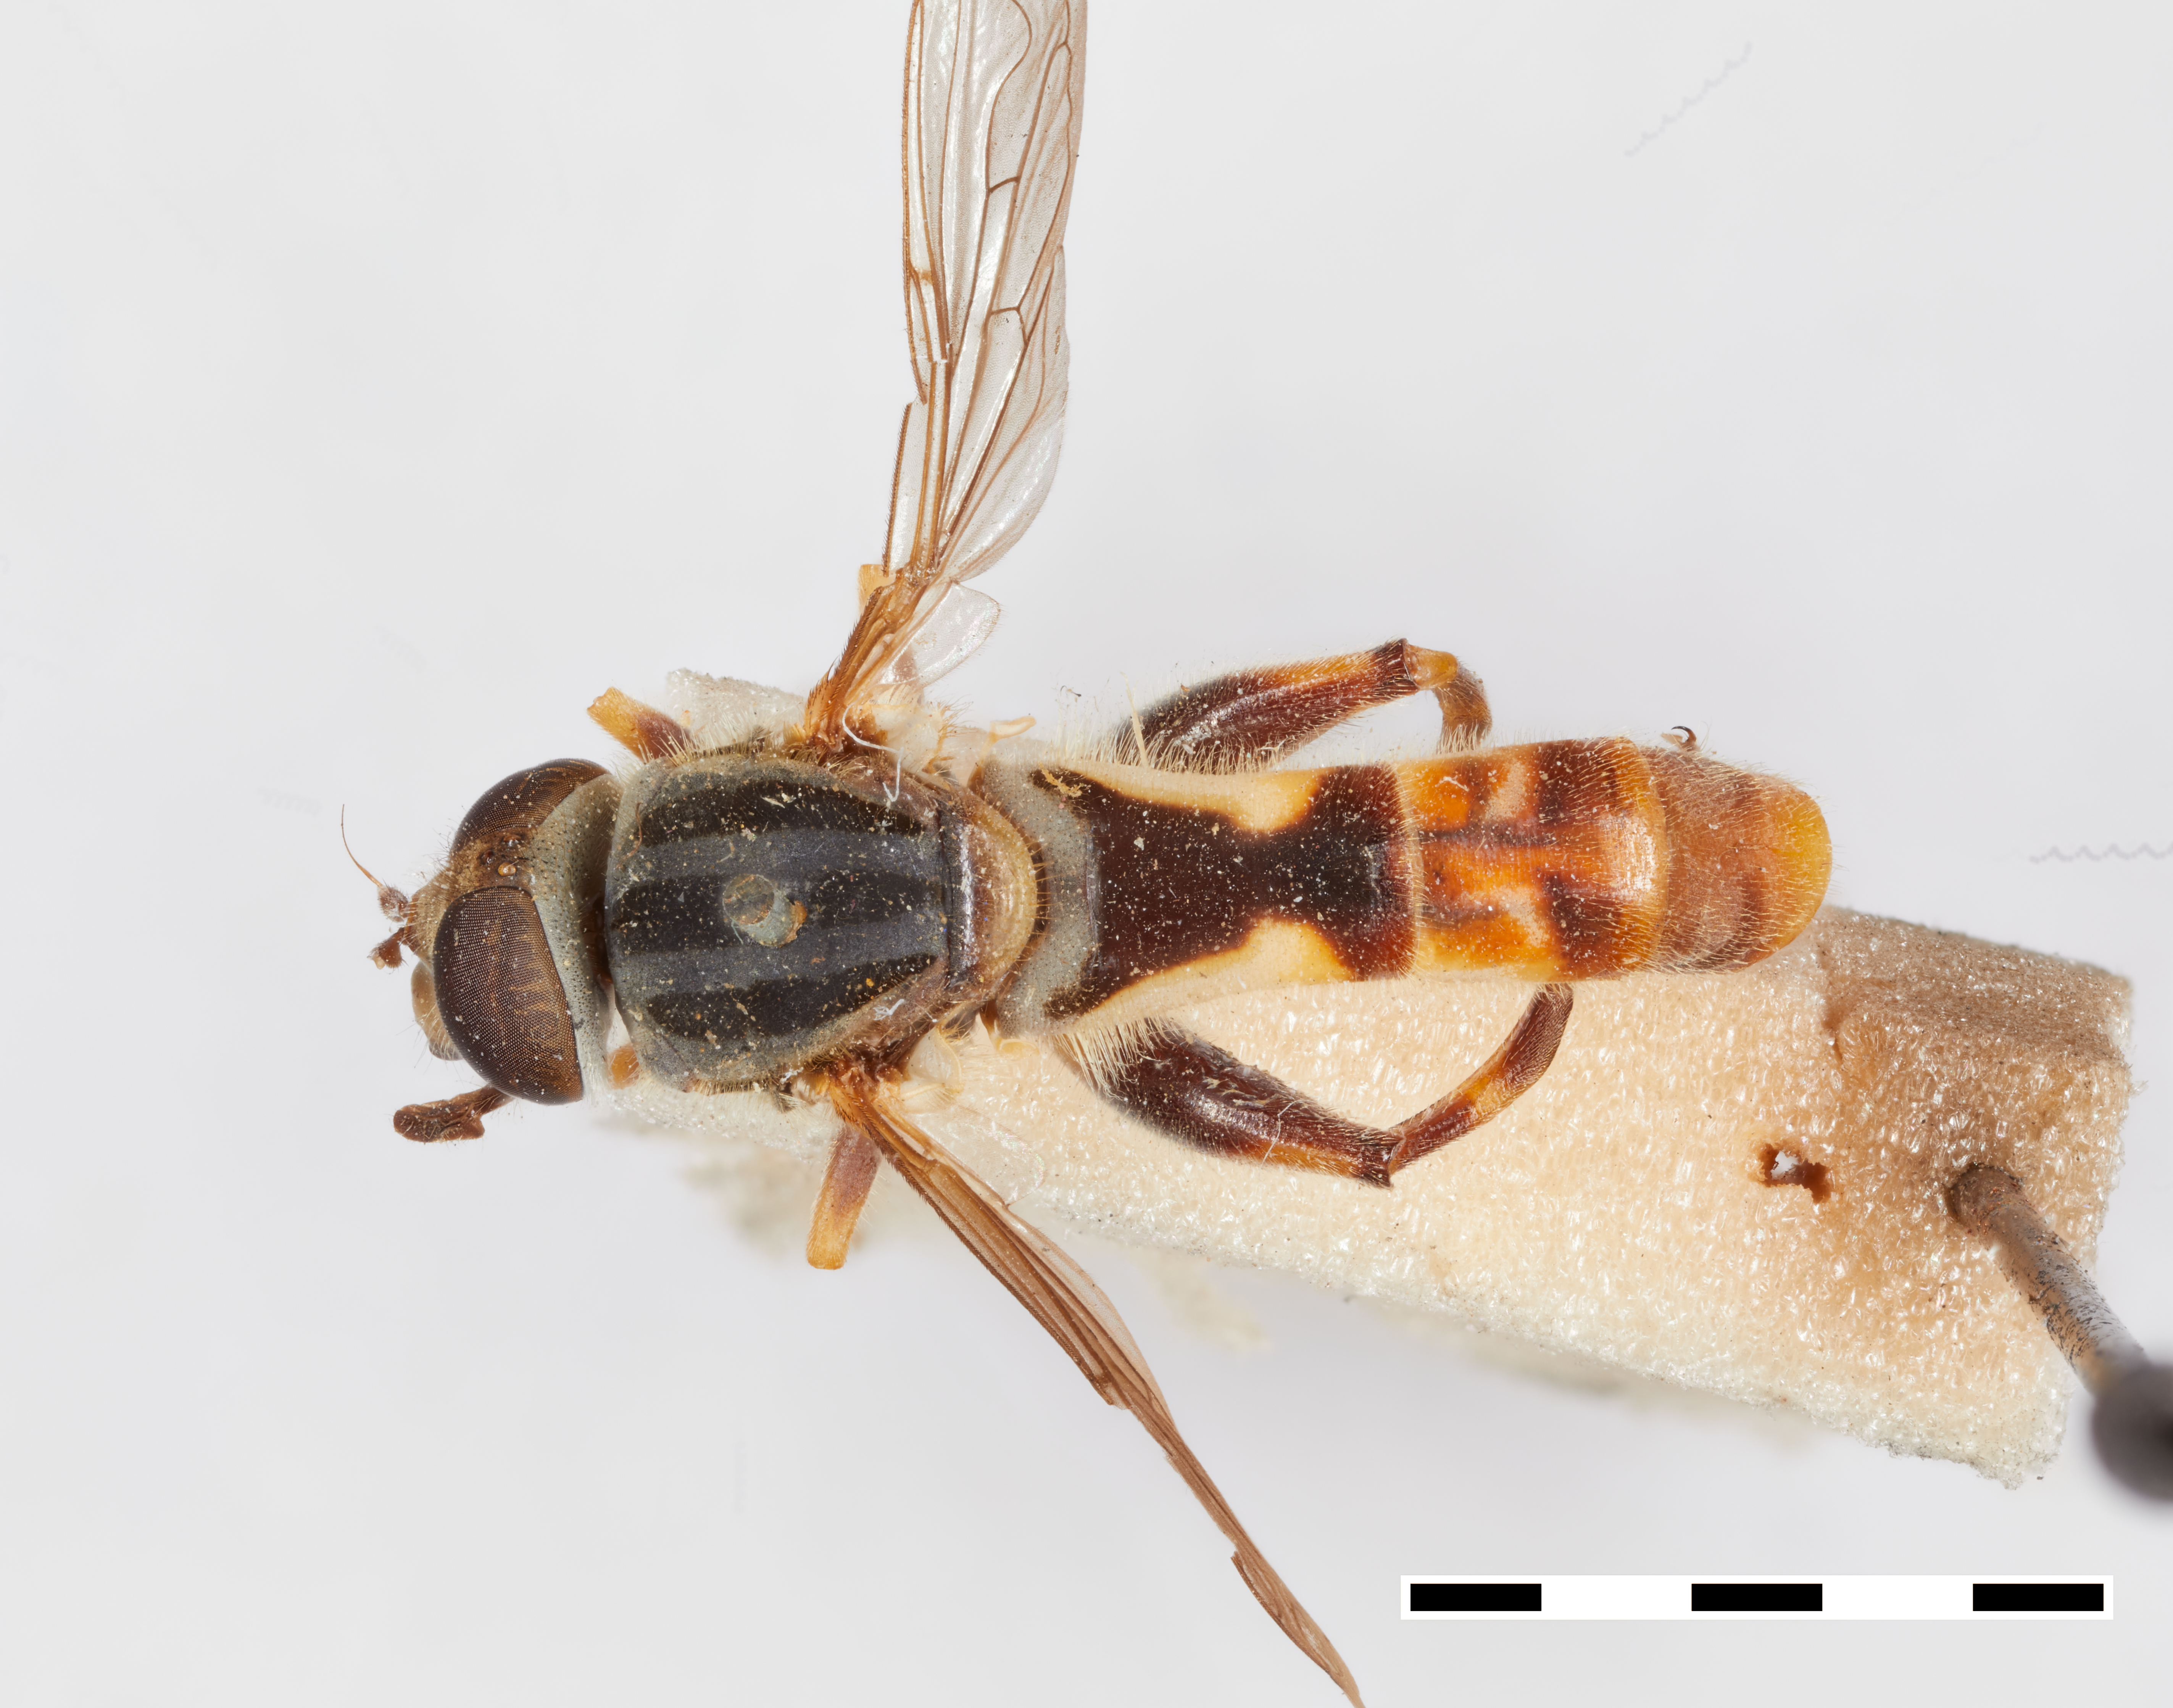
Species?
Helophilus distinctus
